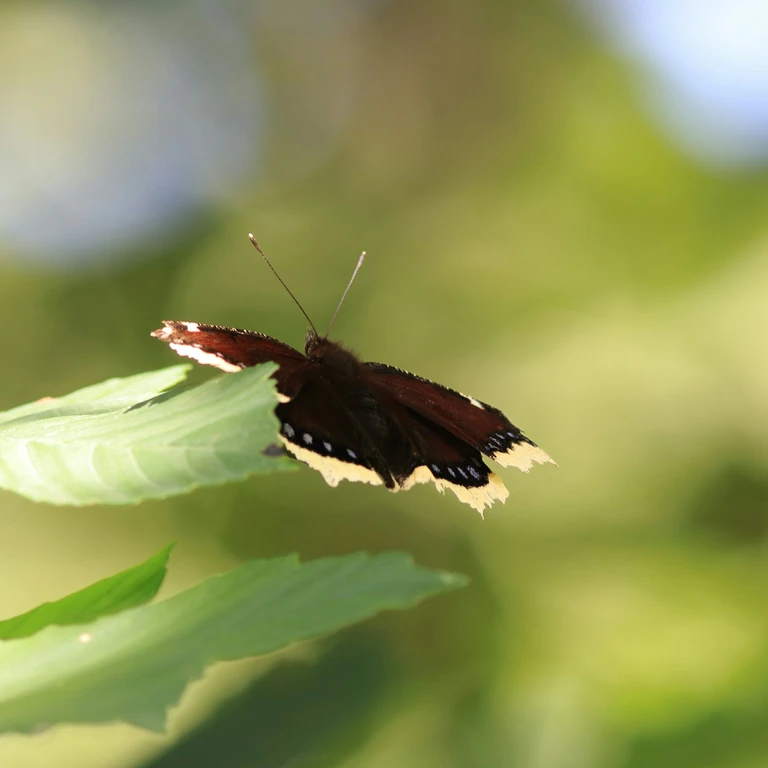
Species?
Nymphalis antiopa
